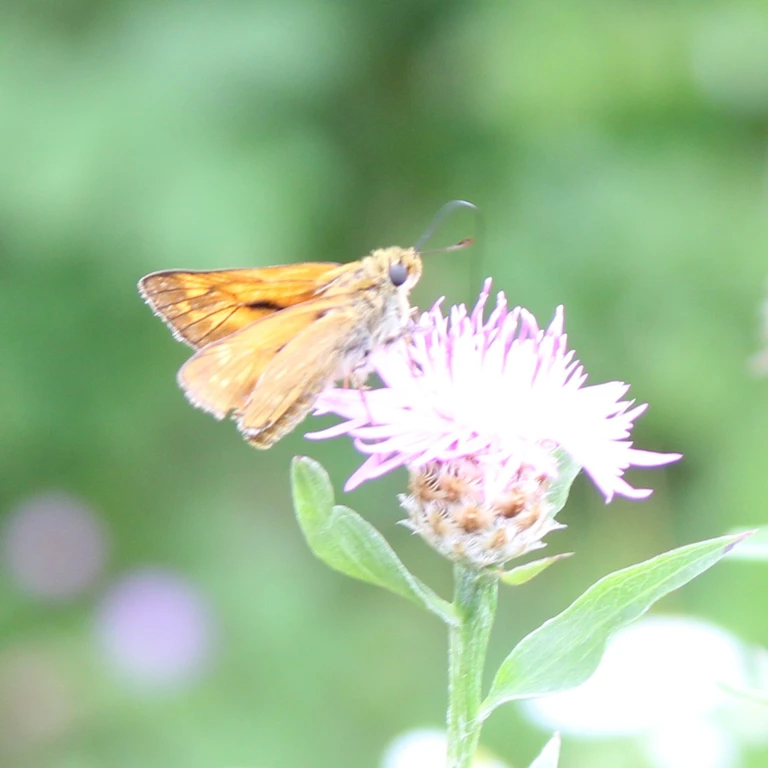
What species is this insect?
Ochlodes sylvanus (also Ochlodes venata)
